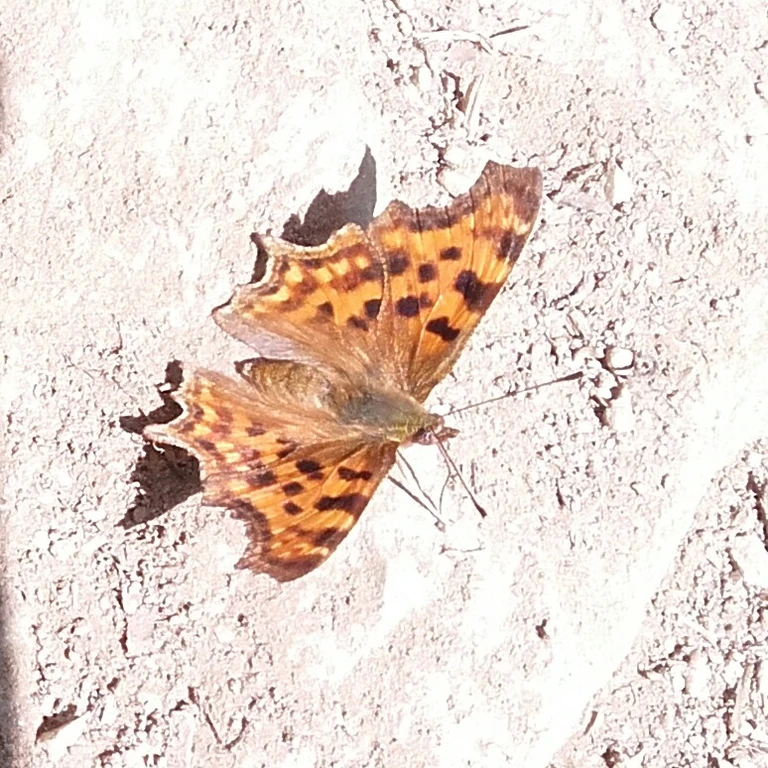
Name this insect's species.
Polygonia c-album
